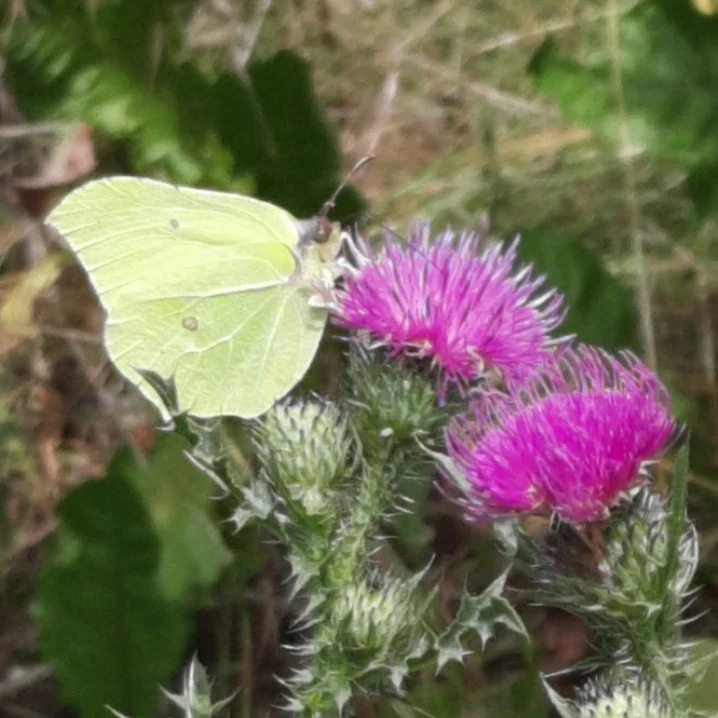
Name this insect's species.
Gonepteryx rhamni
